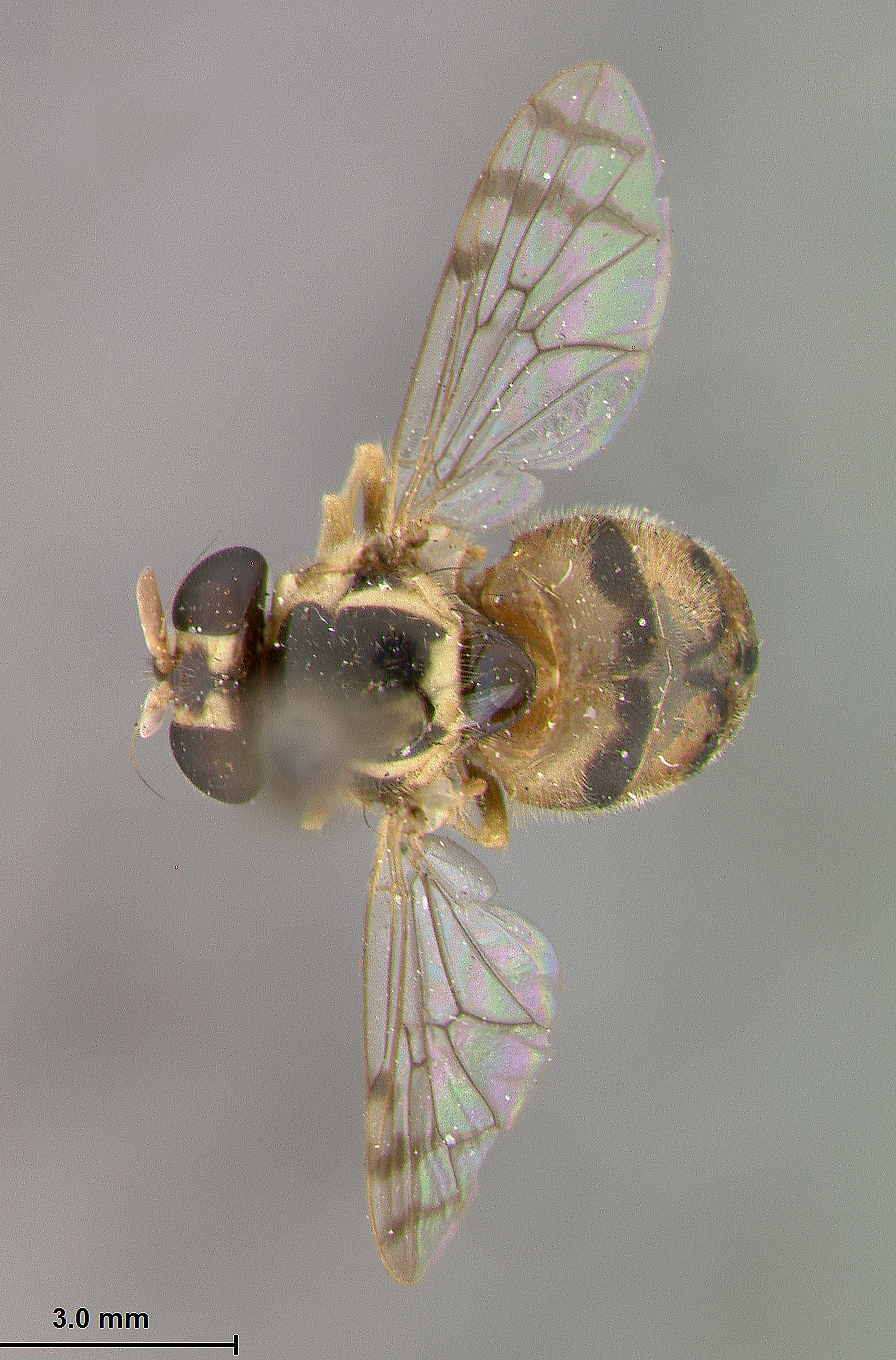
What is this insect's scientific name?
Graptomyza oceanica
